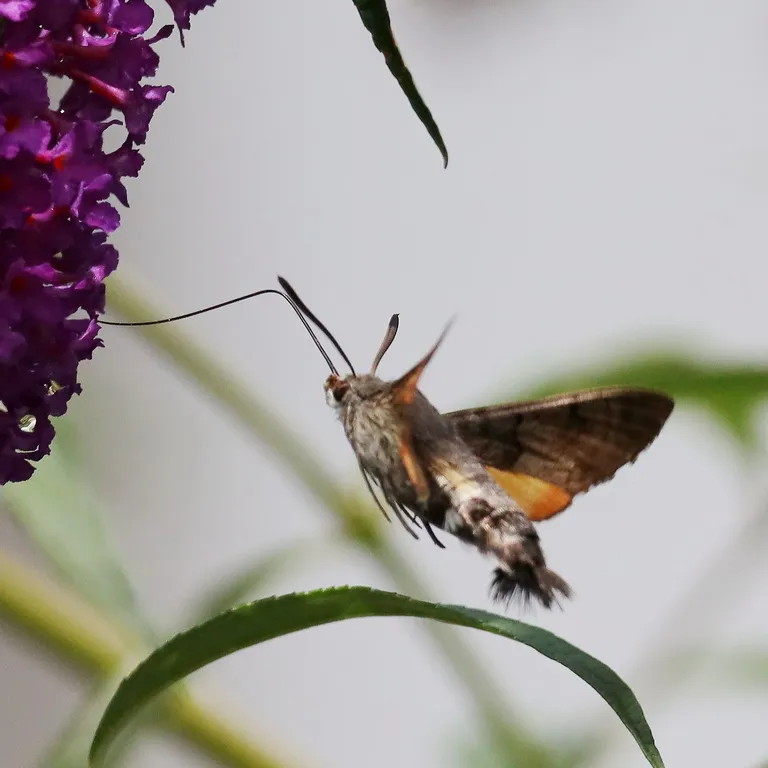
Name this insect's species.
Macroglossum stellatarum
